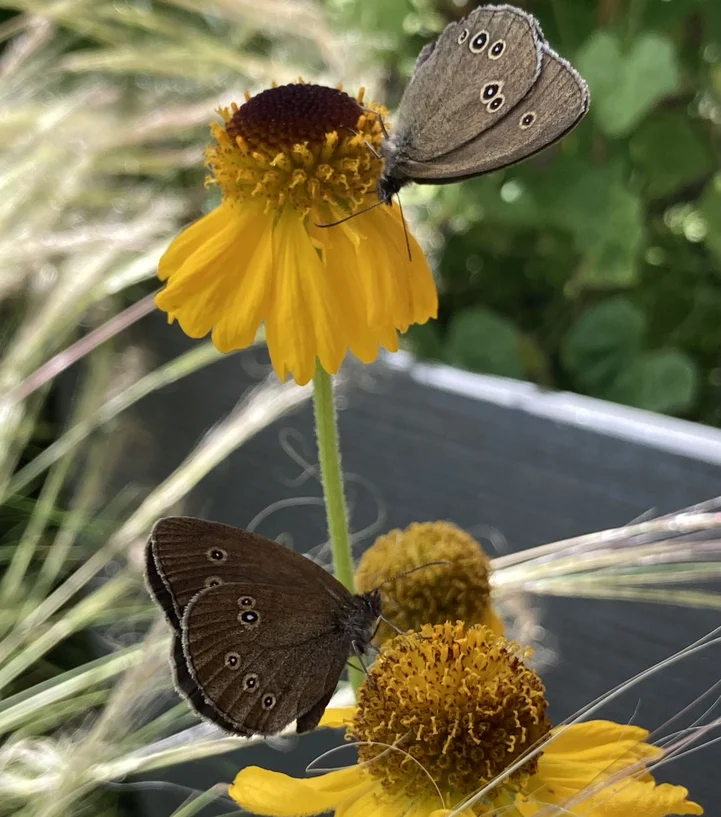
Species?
Aphantopus hyperantus
